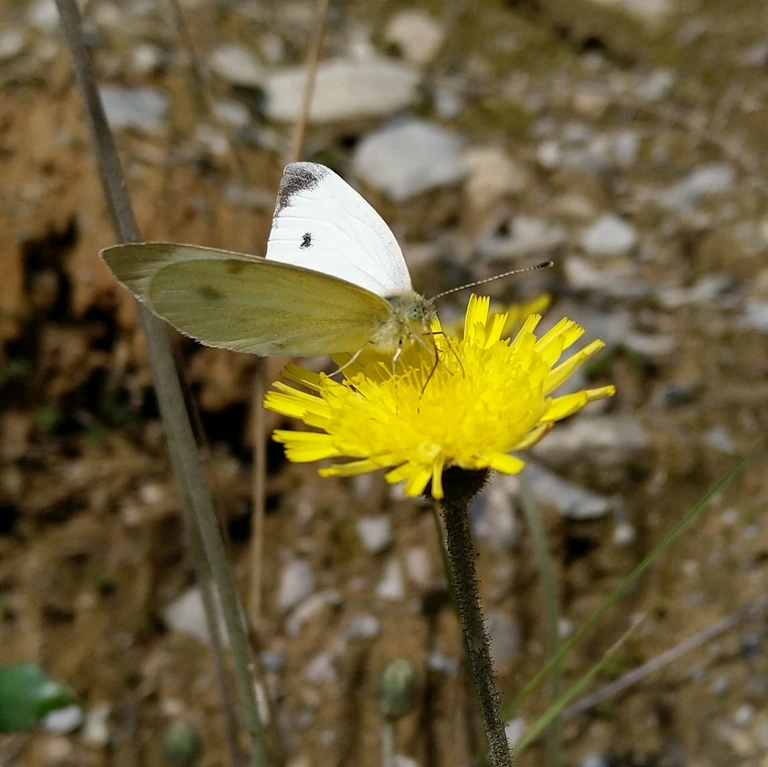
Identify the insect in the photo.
Pieris rapae
